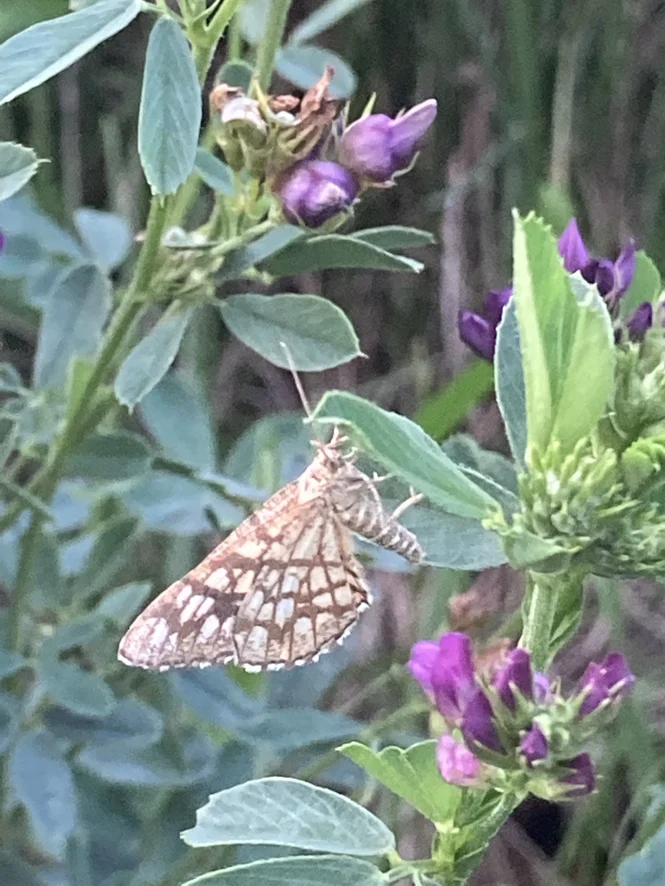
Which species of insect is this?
Chiasmia clathrata
